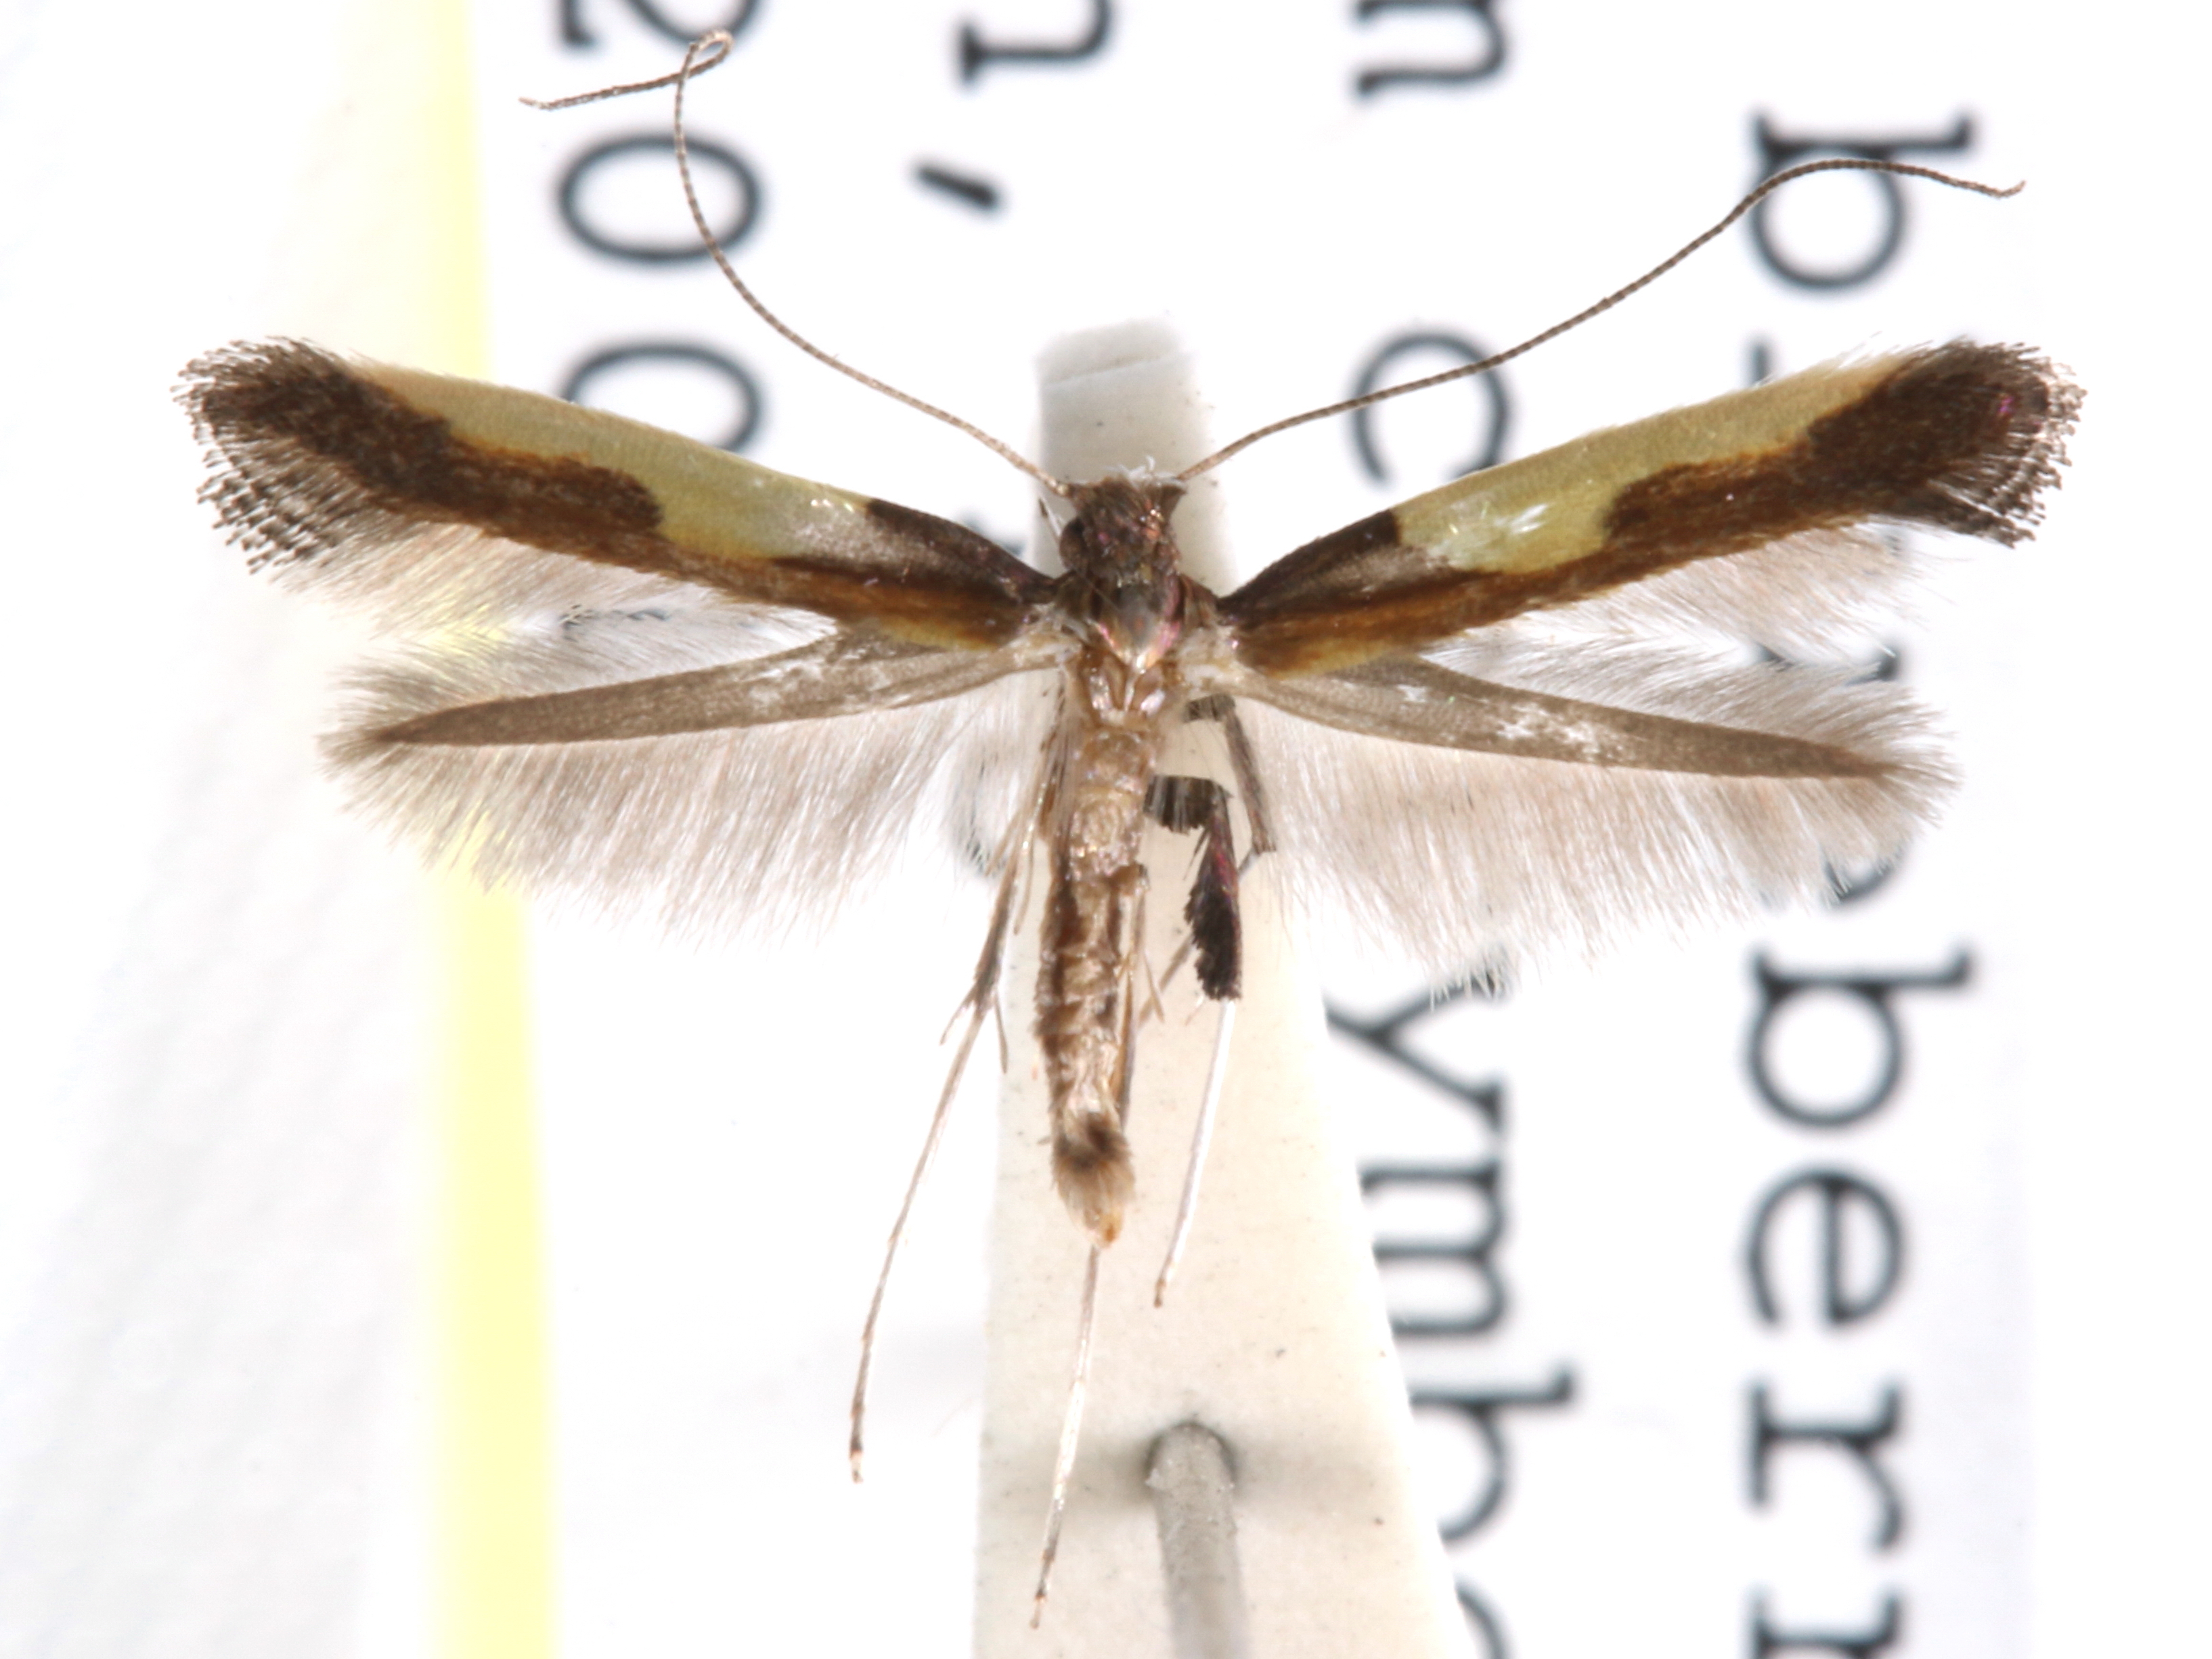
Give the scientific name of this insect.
Caloptilia porphyretica
